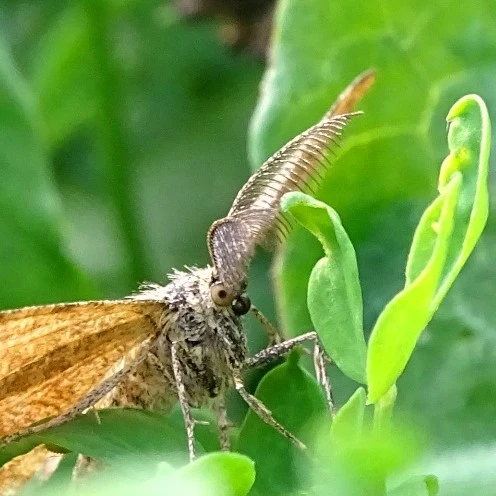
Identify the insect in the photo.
Ematurga atomaria
